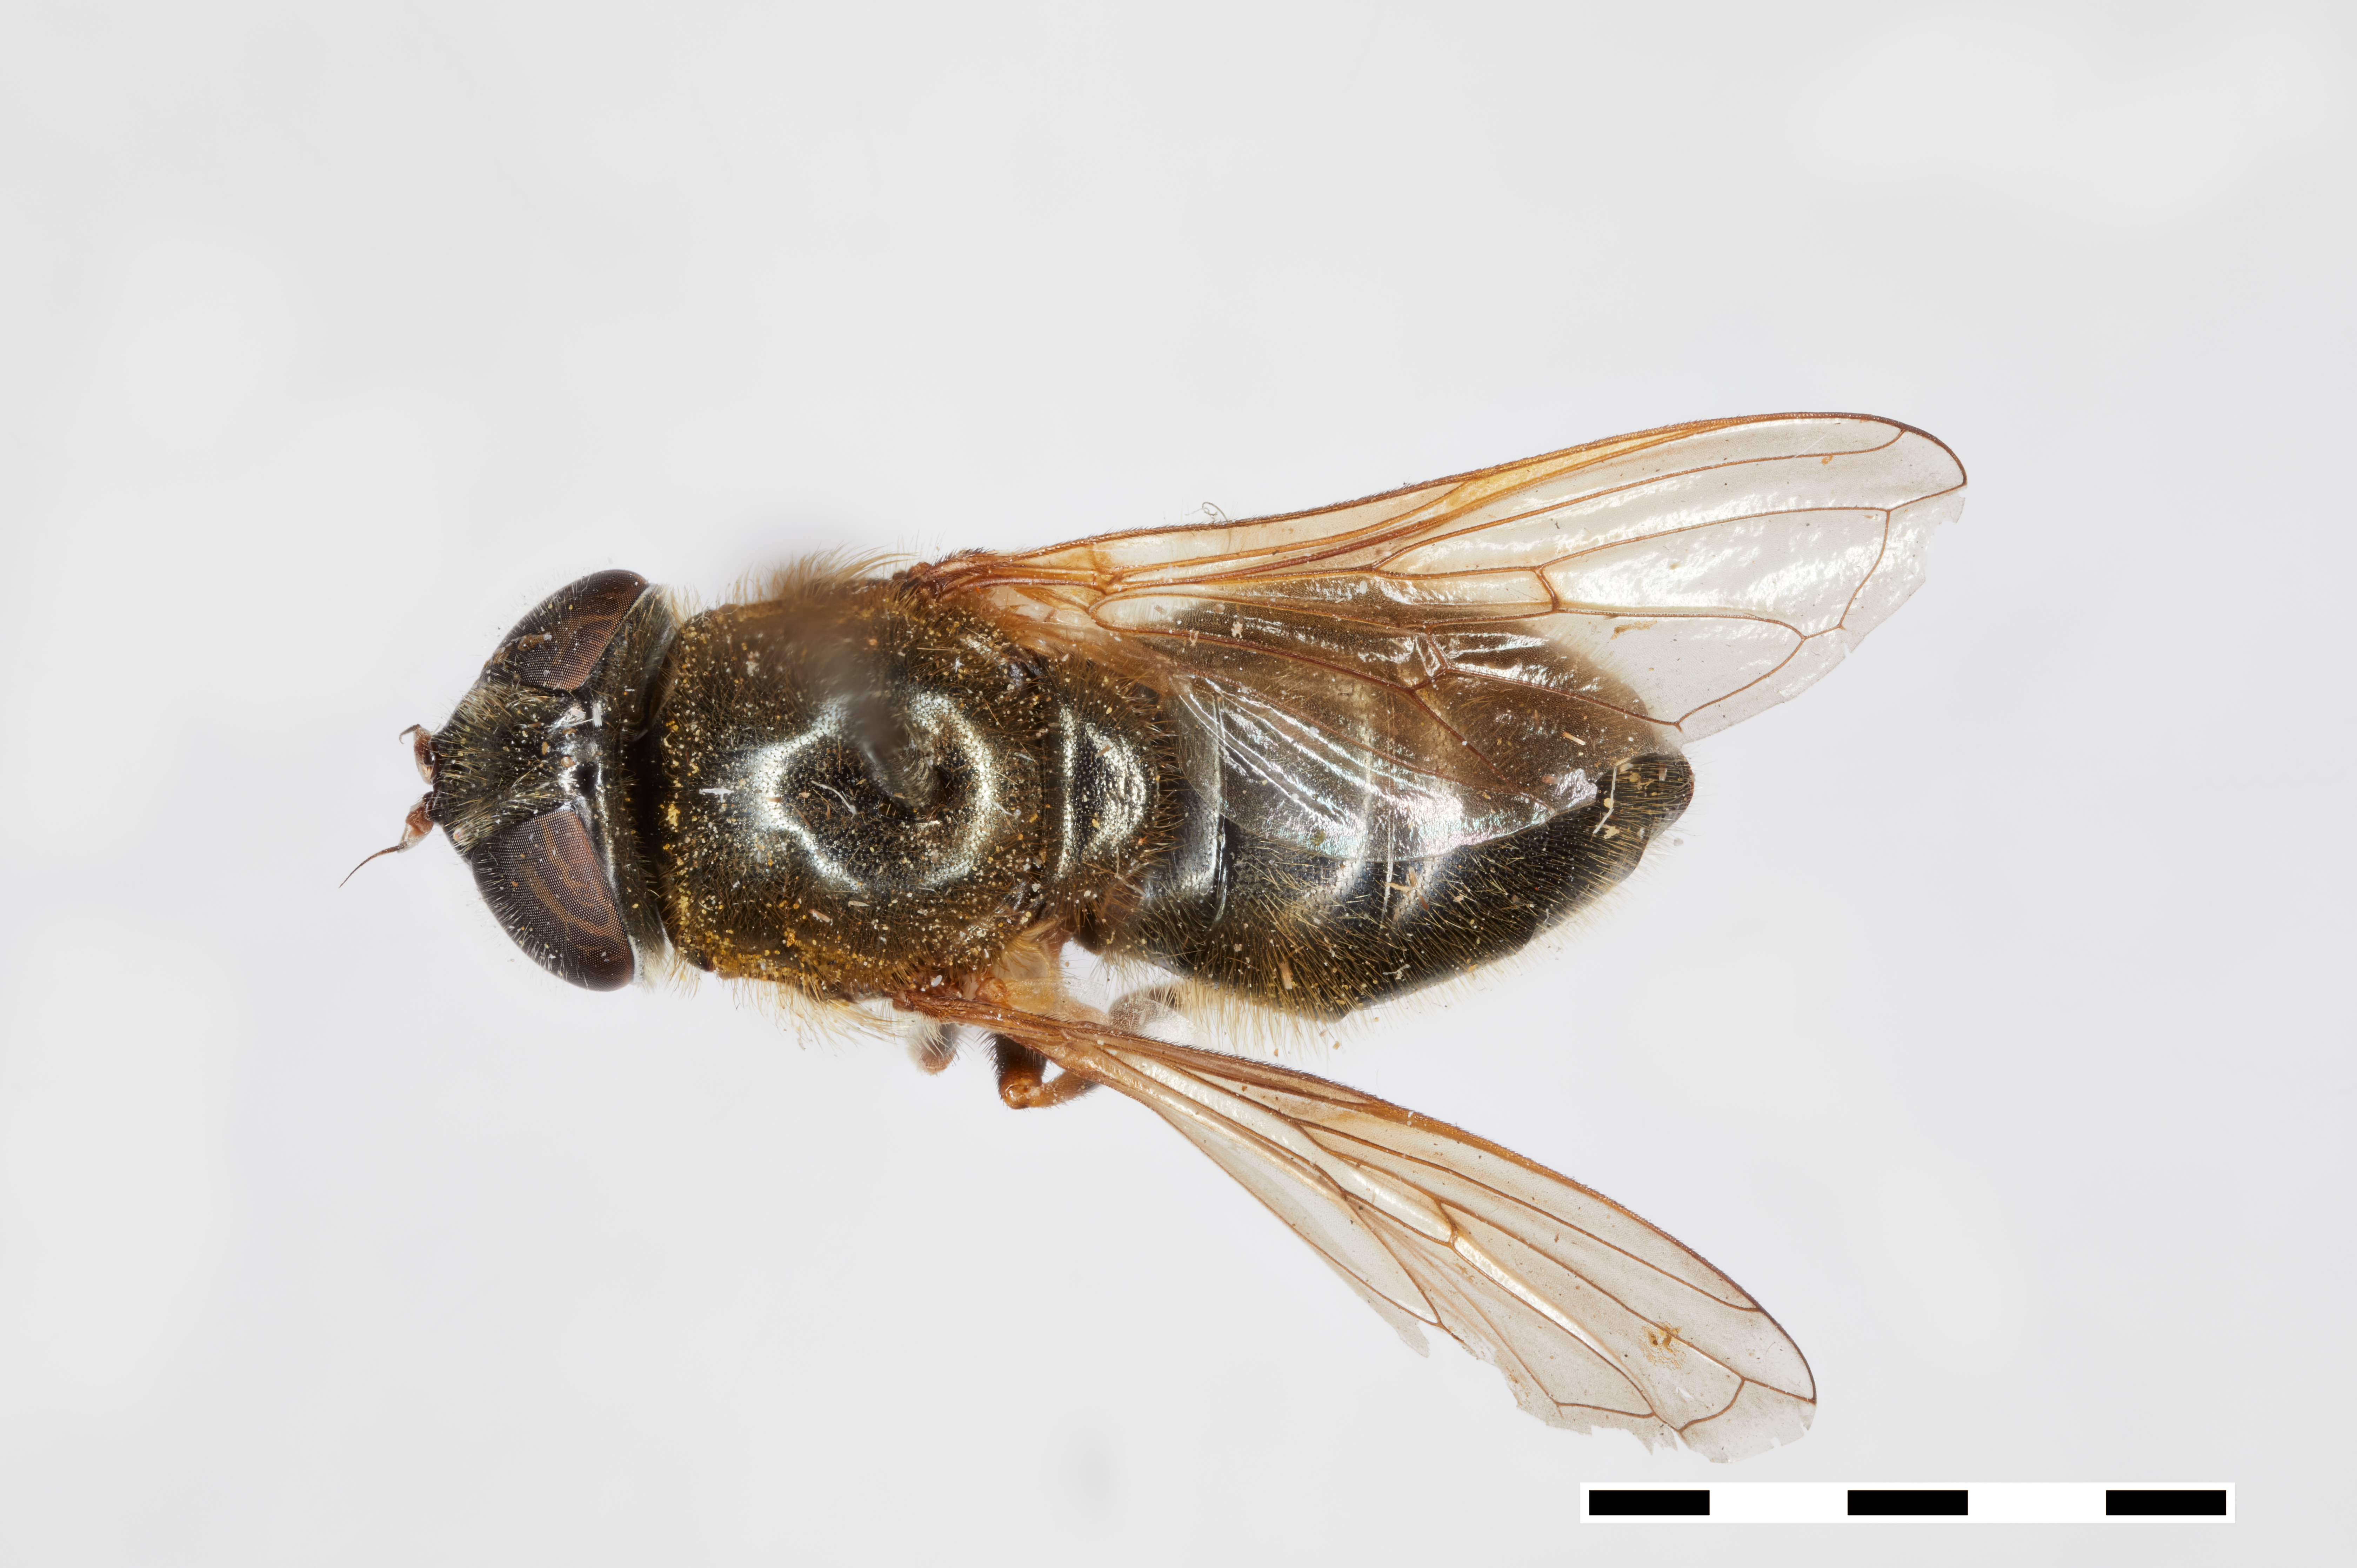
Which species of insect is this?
Chilosia julietta
